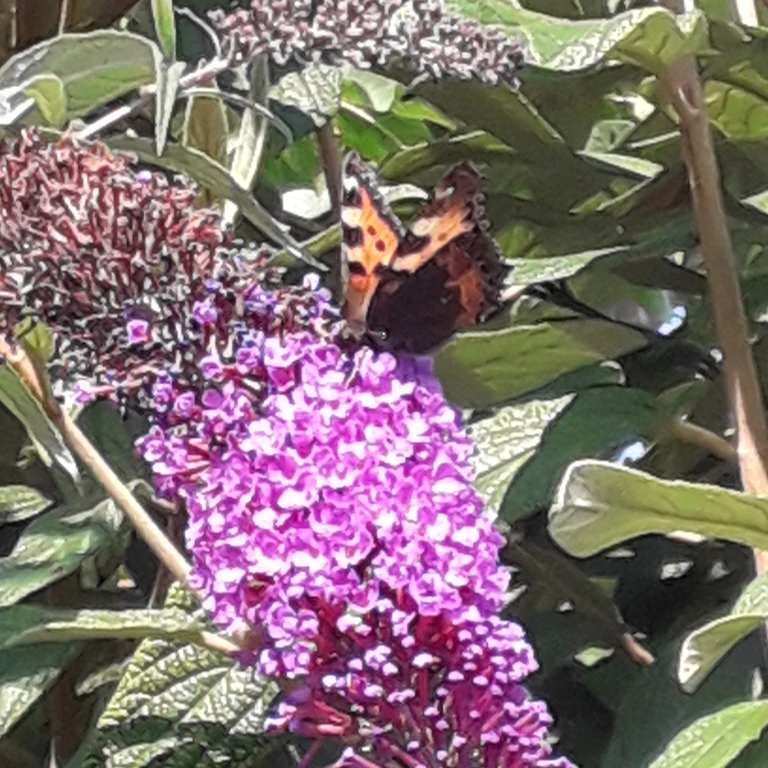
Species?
Aglais urticae
